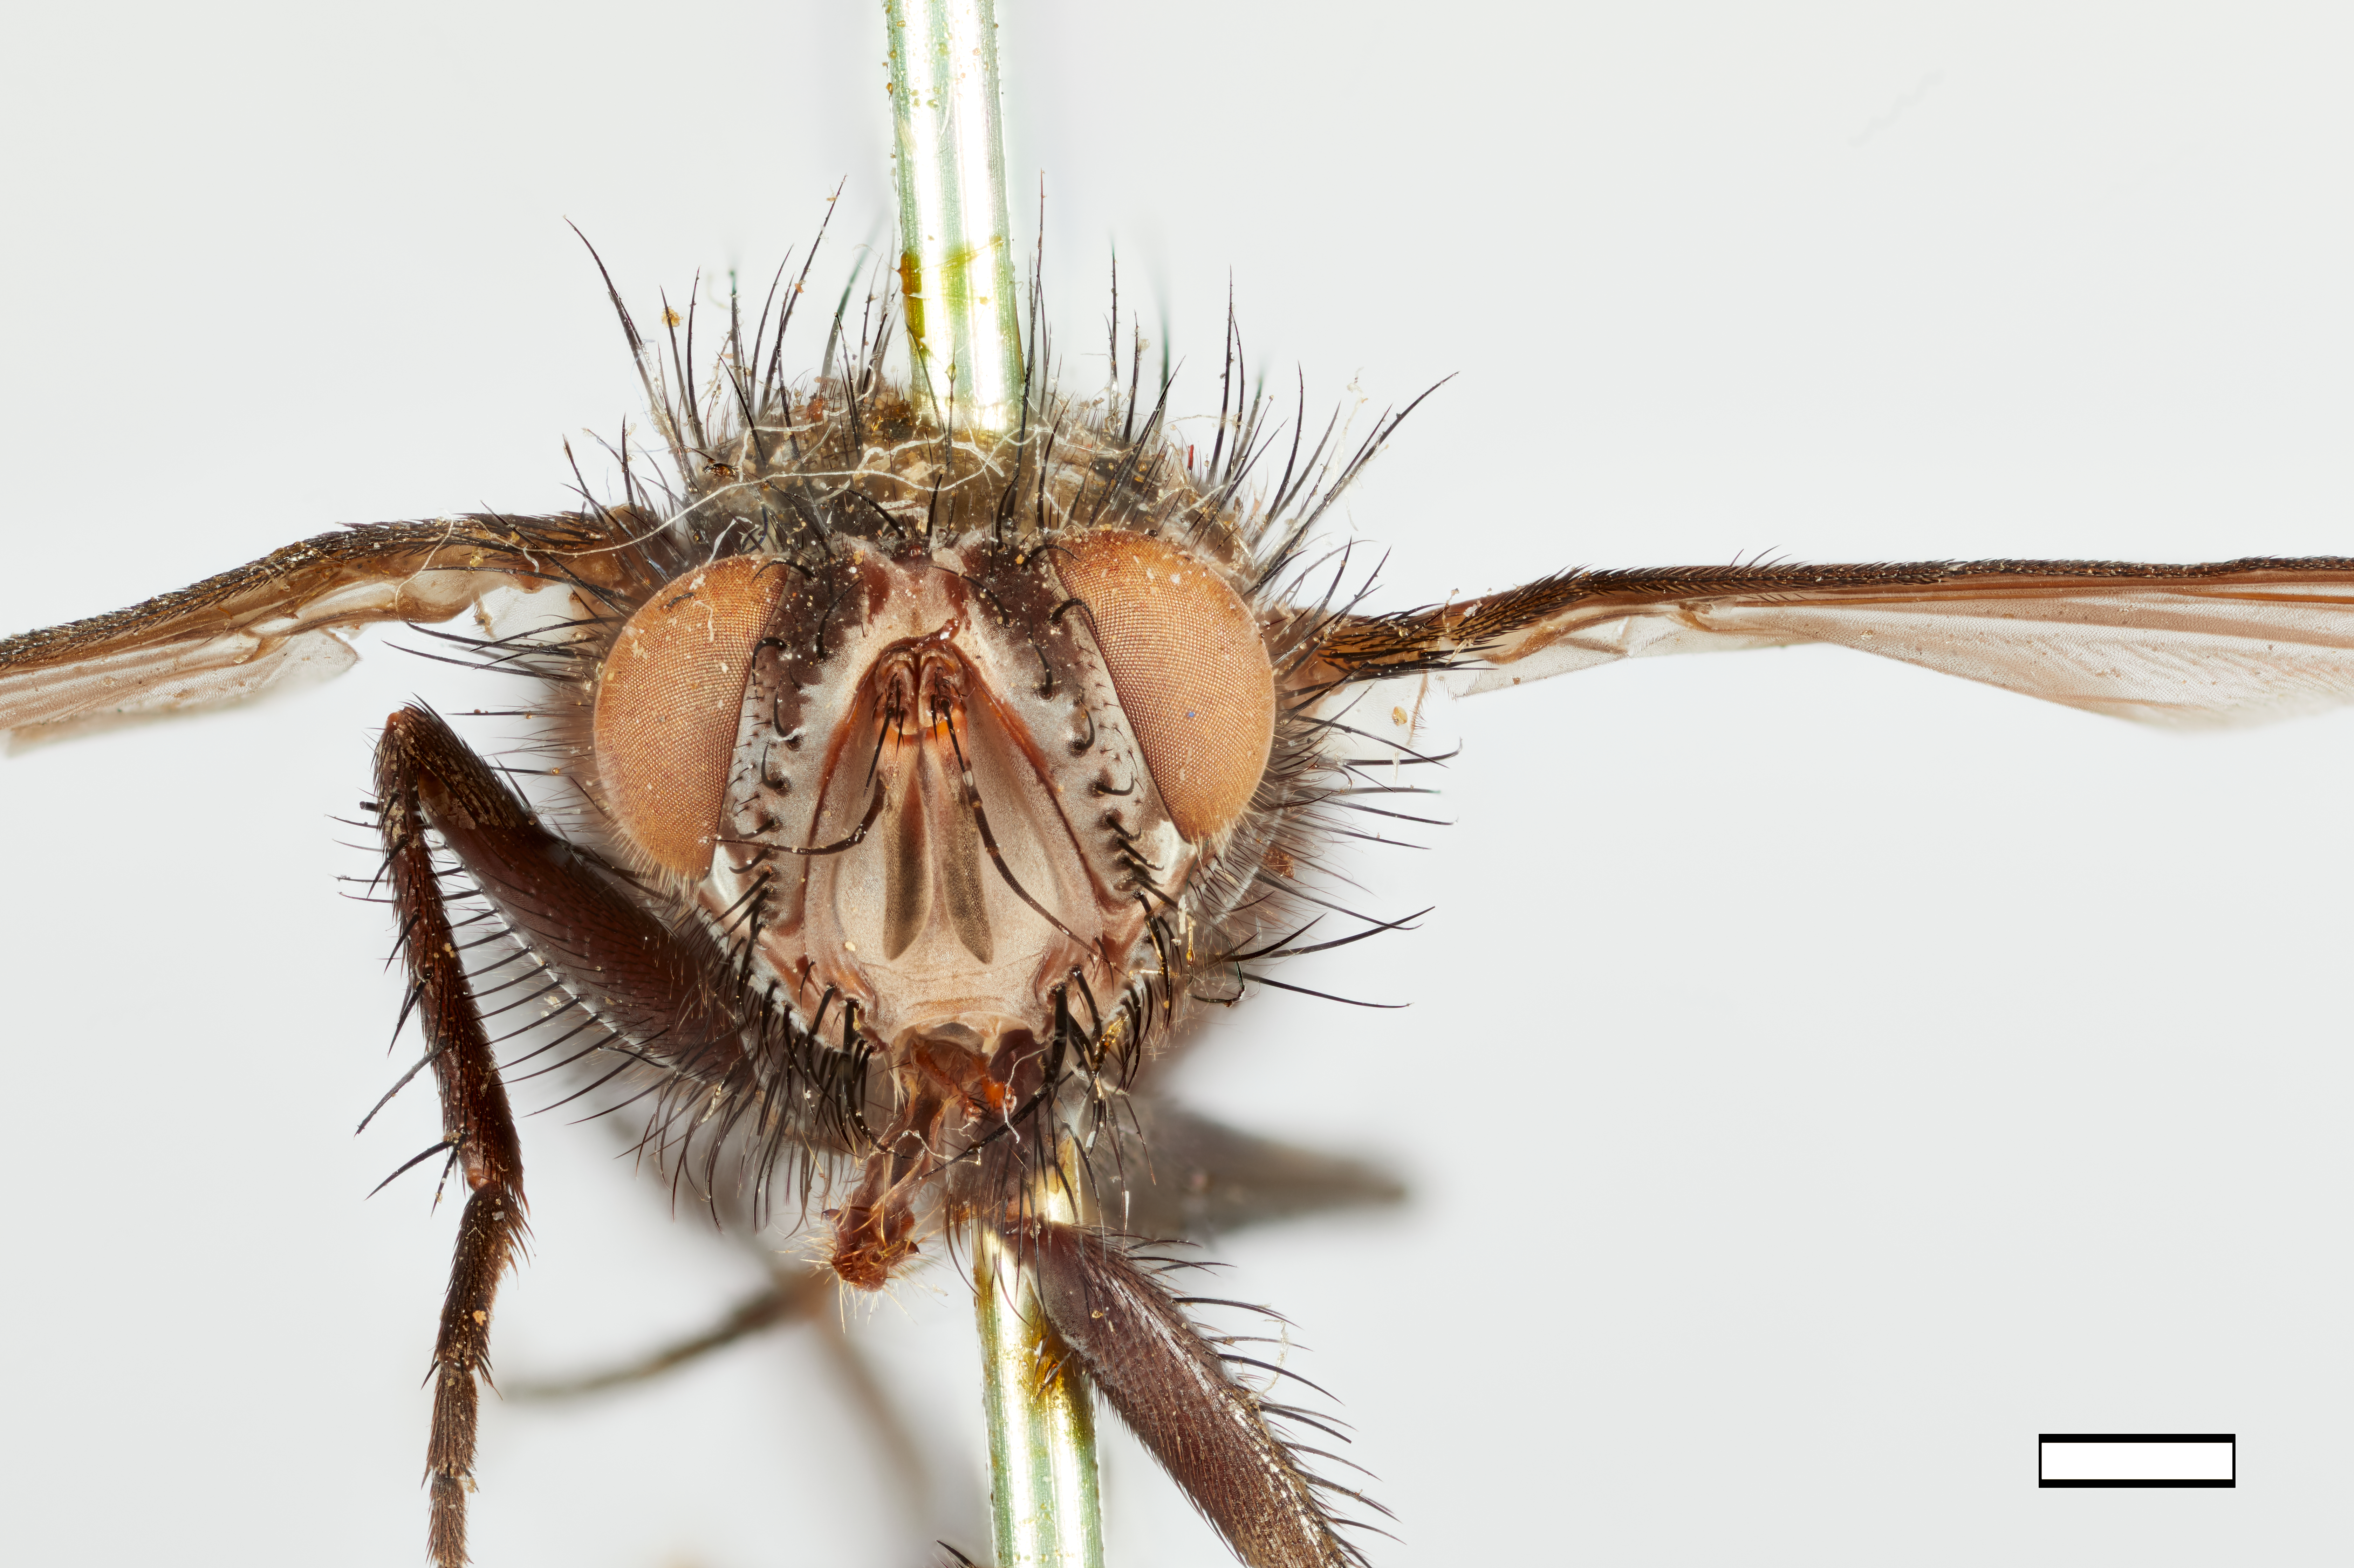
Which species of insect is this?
Dichocera orientalis
